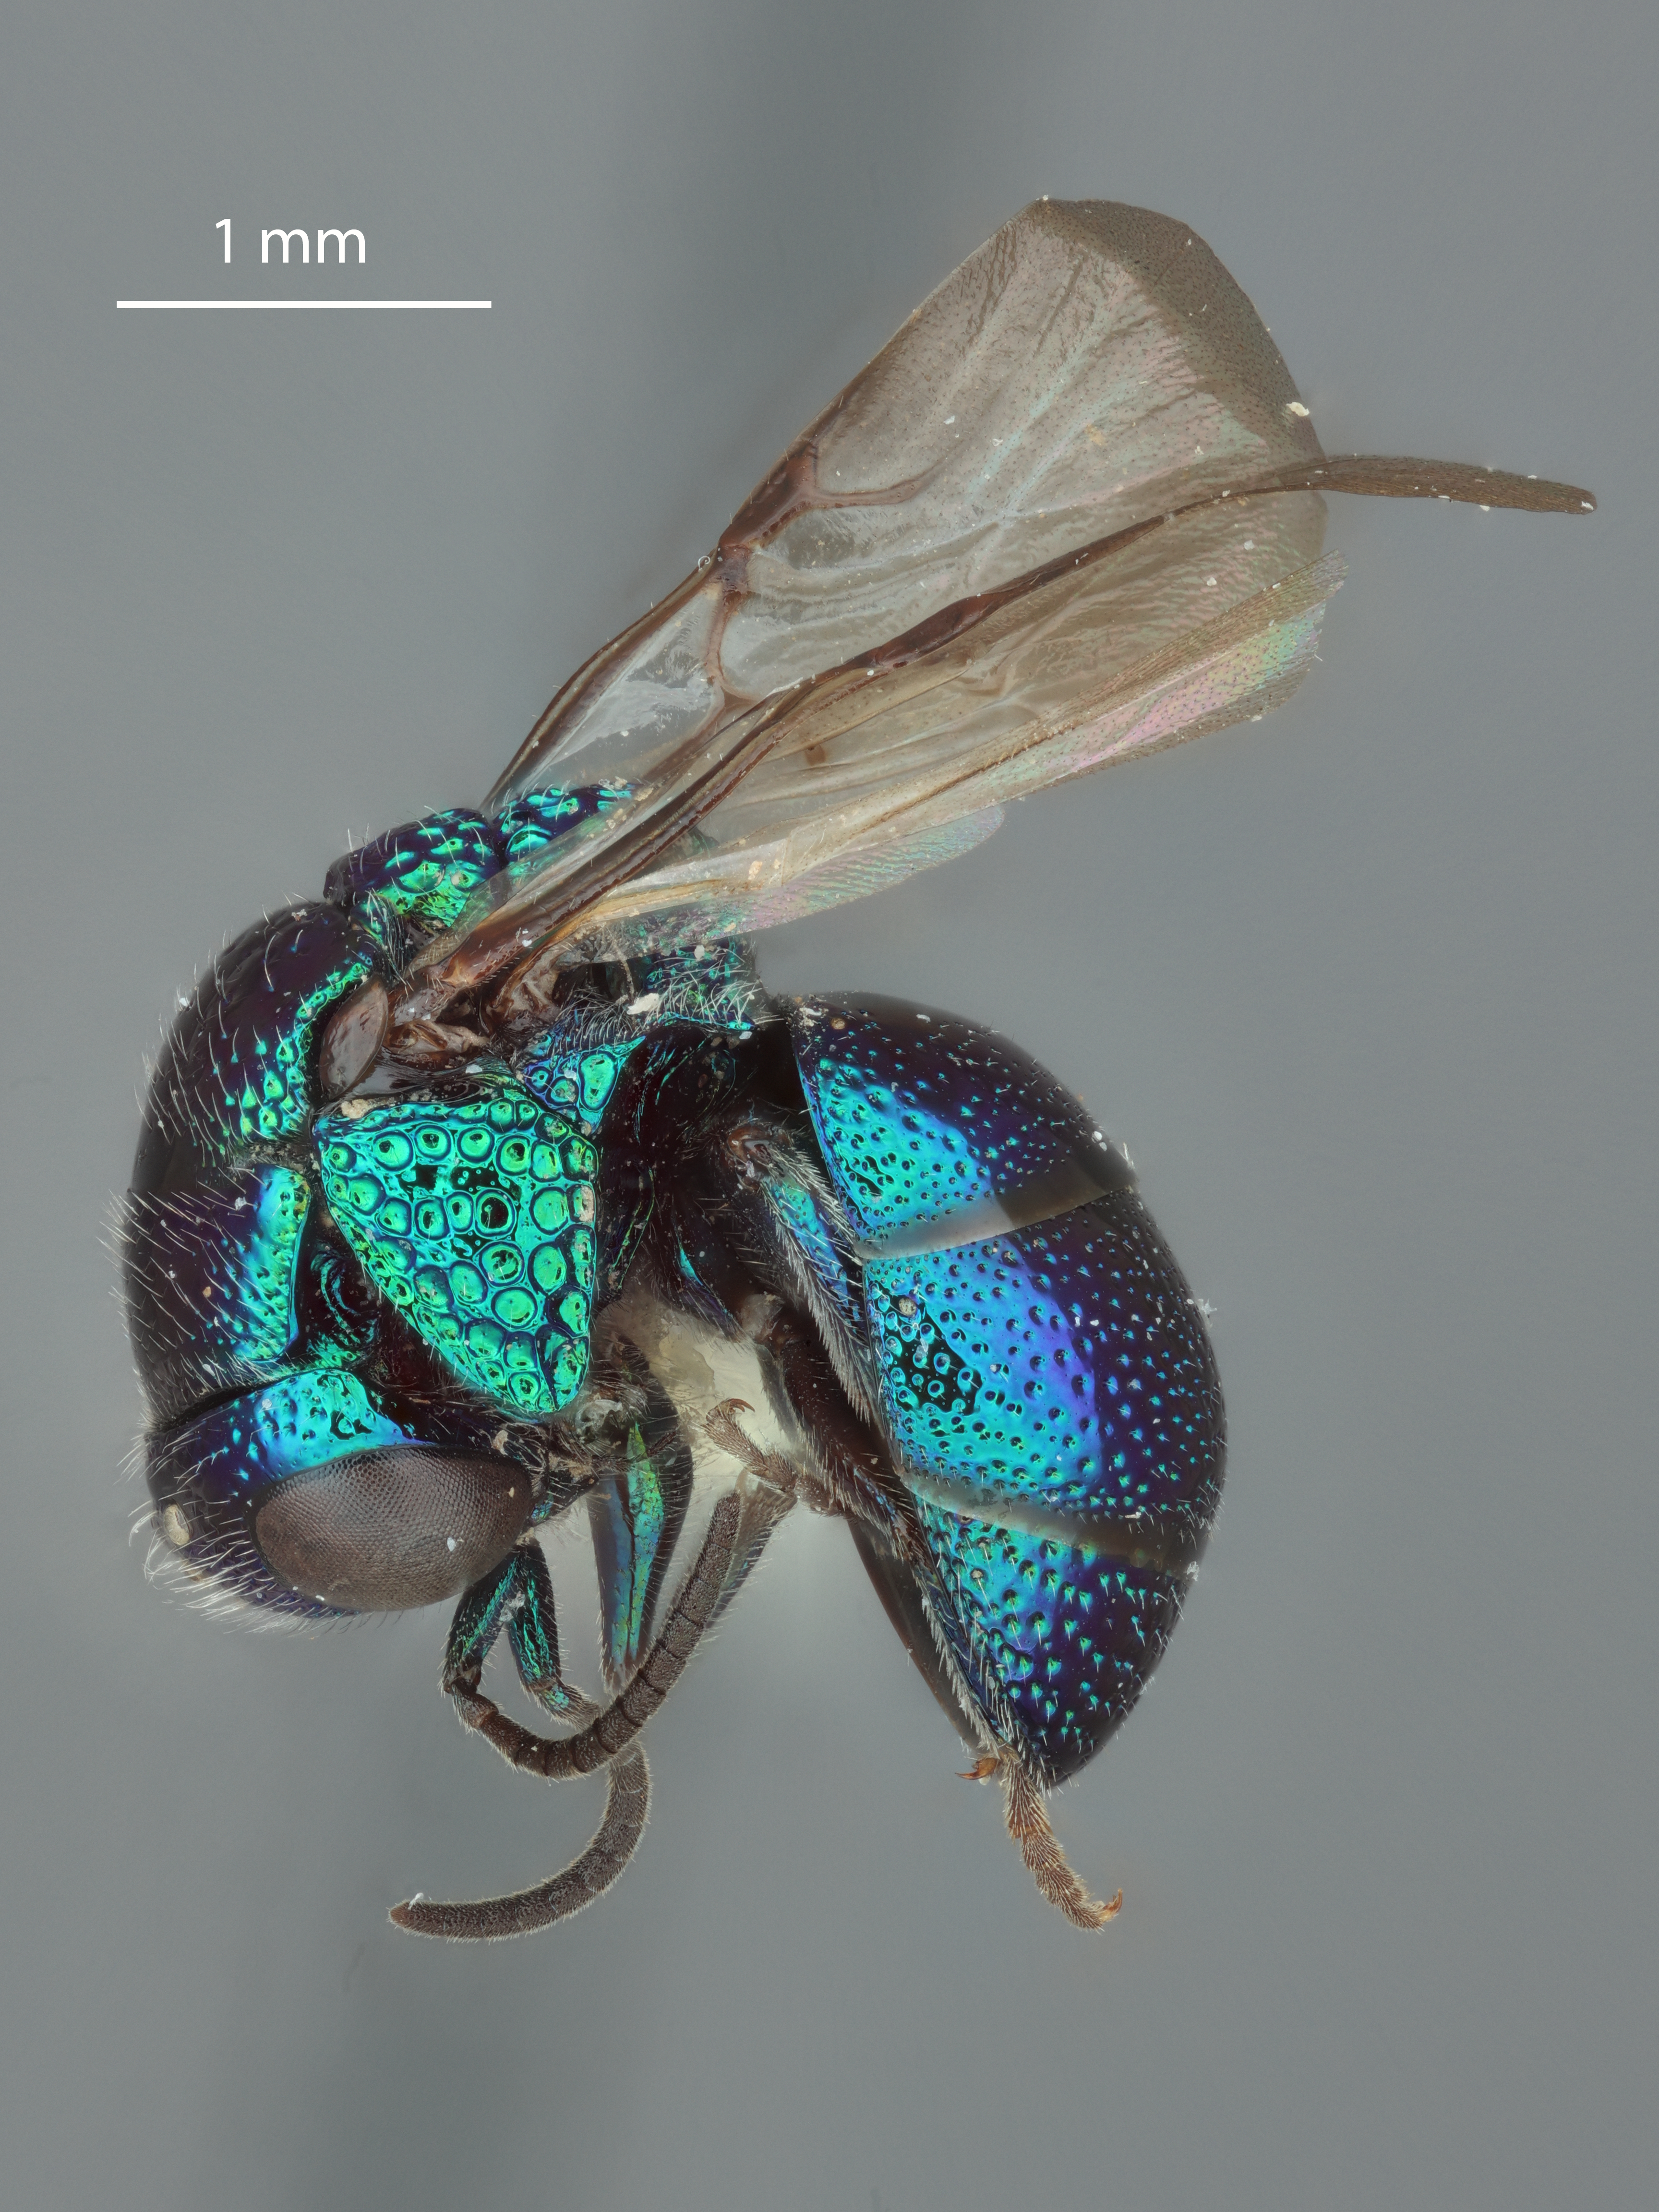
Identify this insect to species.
Muesebeckidium occidentale
